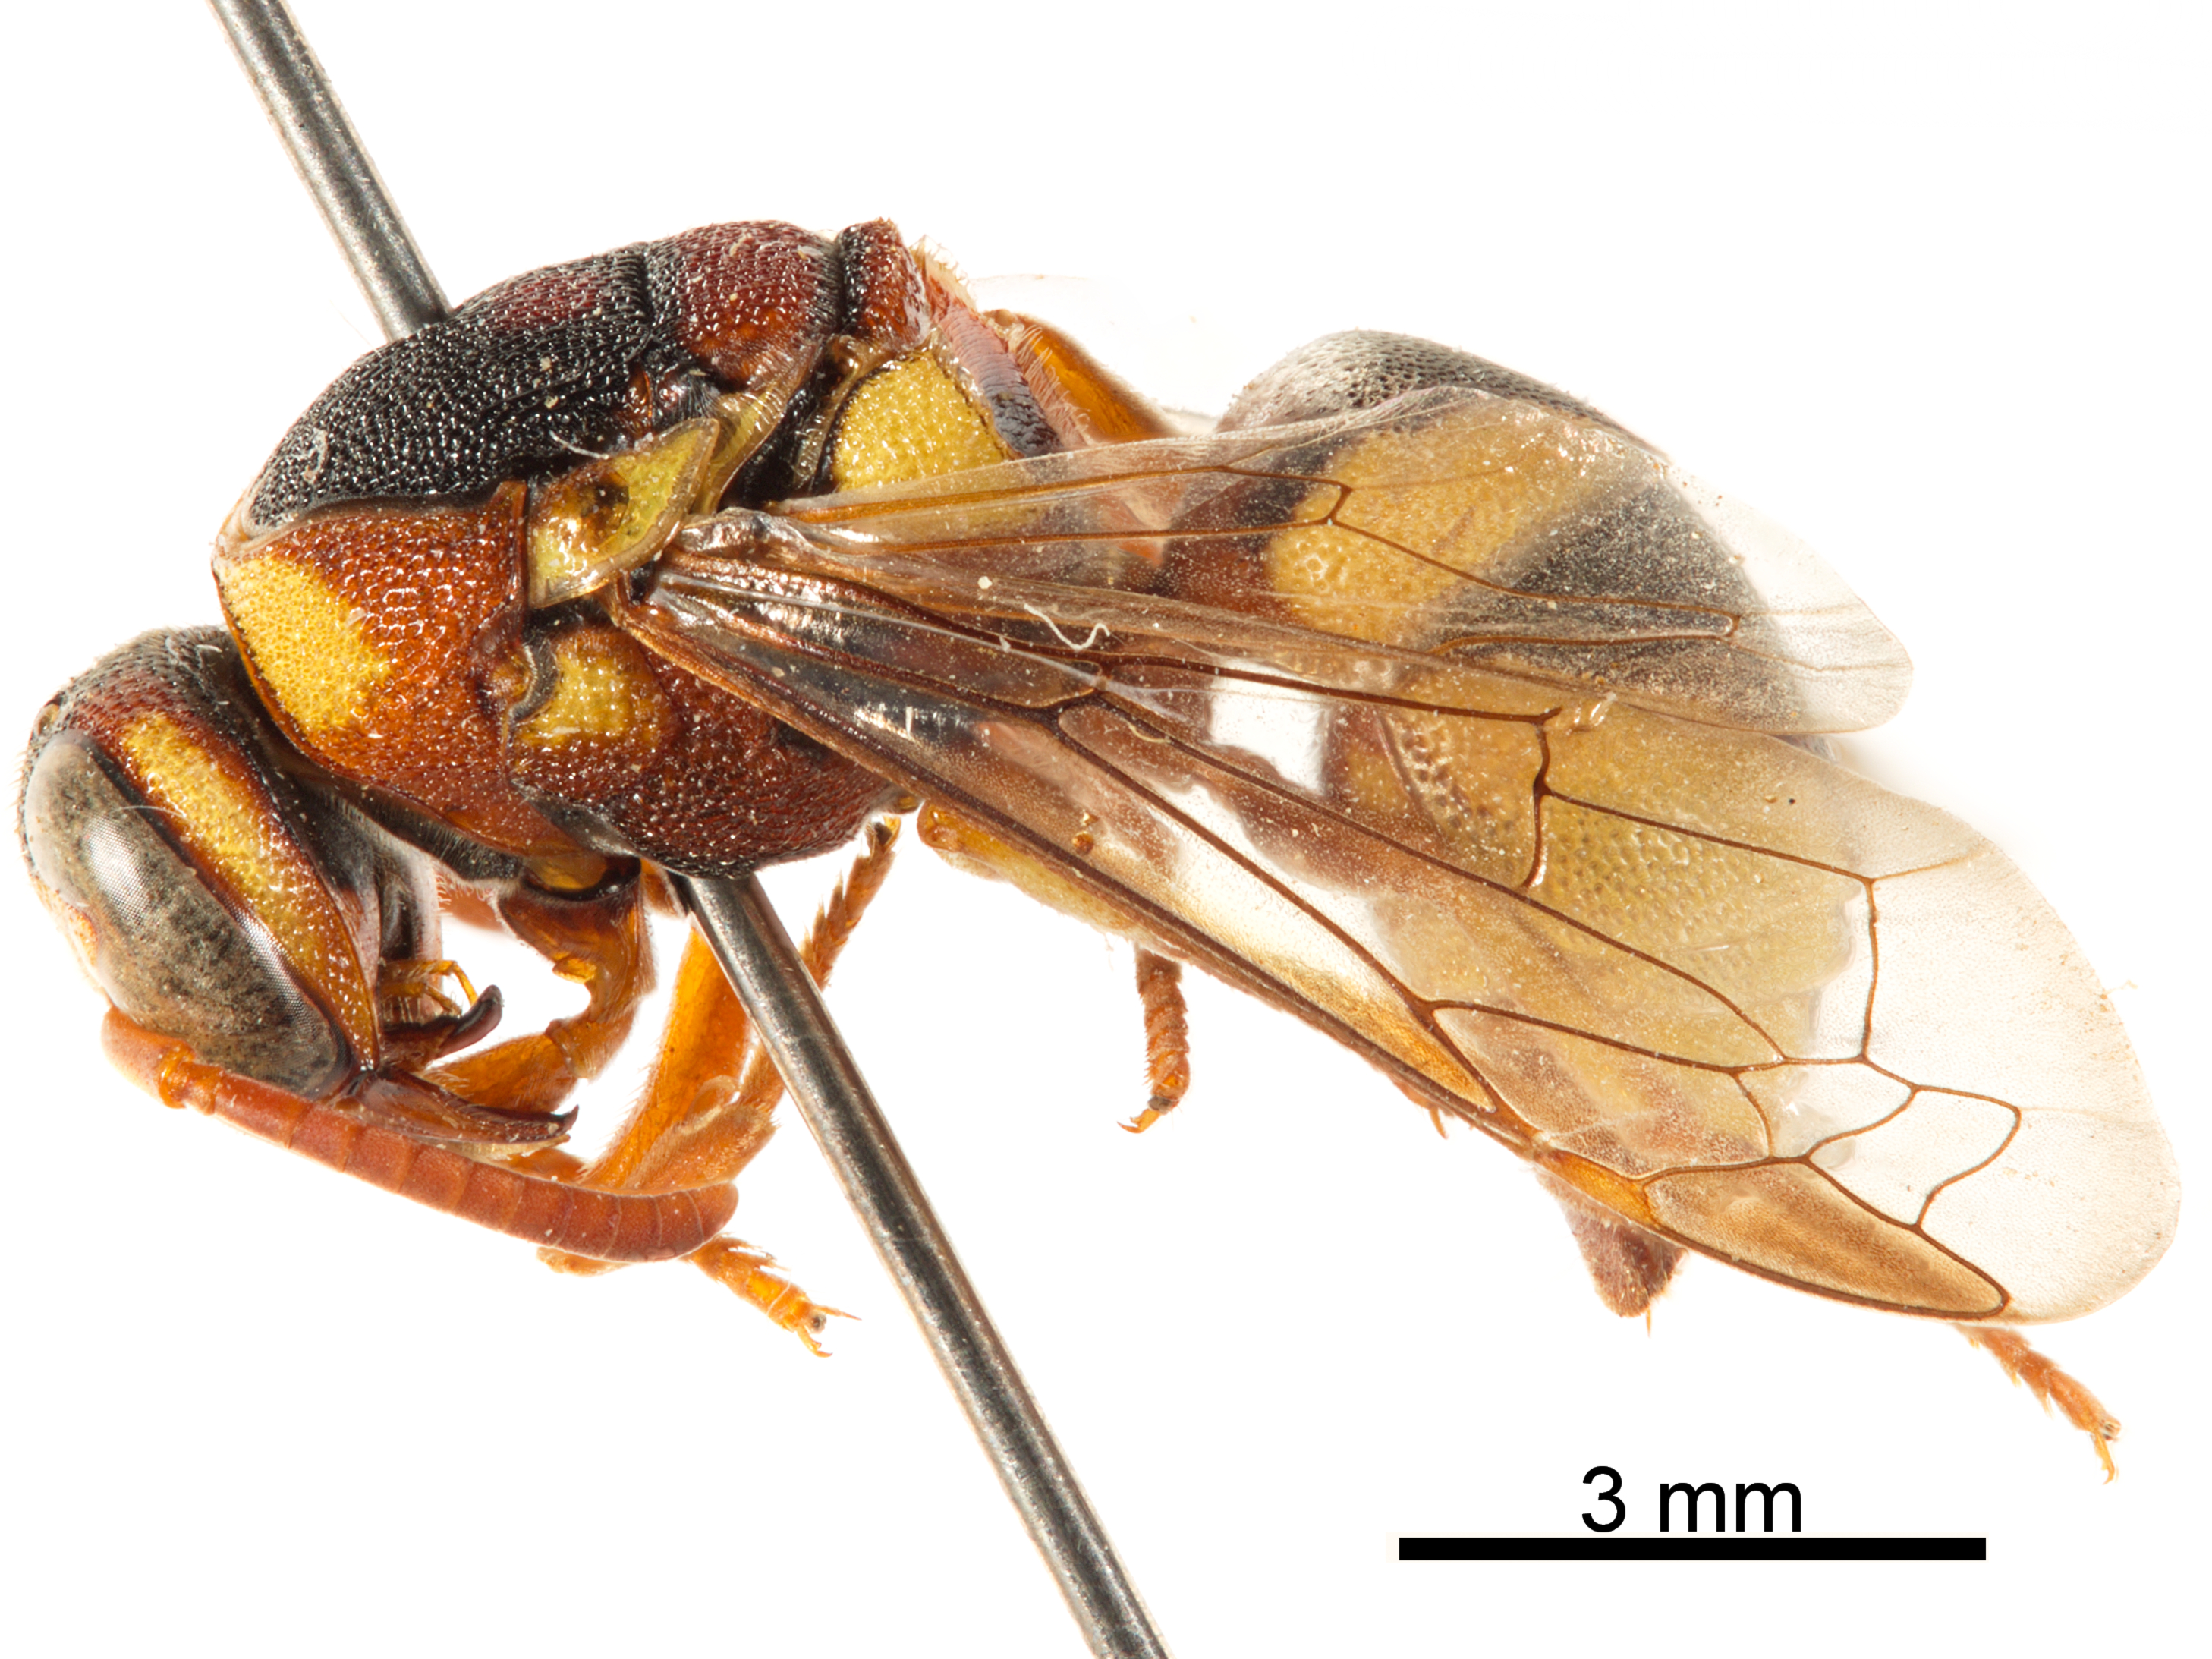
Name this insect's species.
Knemodynerus rhynchoides
